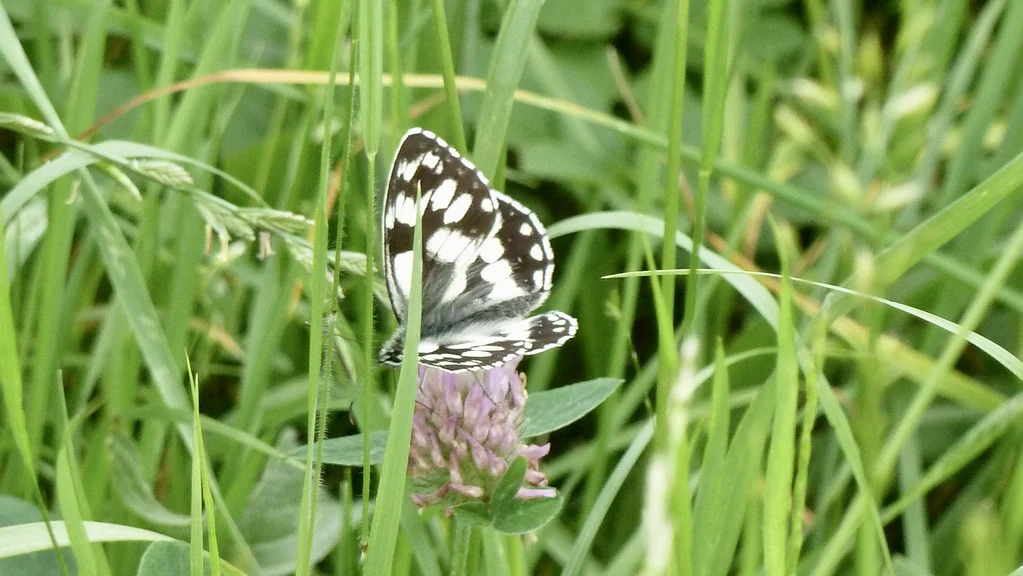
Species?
Melanargia galathea
